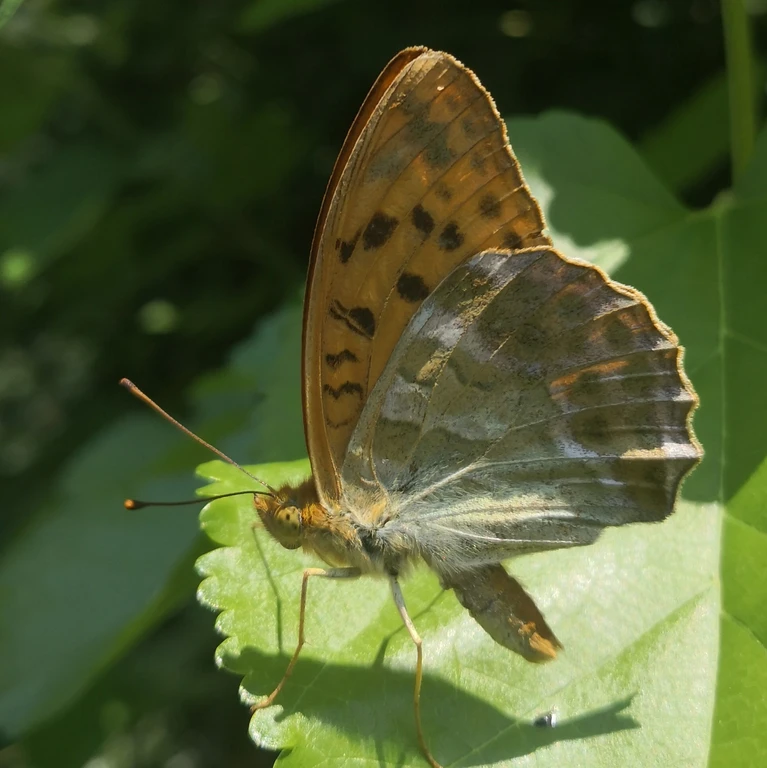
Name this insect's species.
Argynnis paphia
